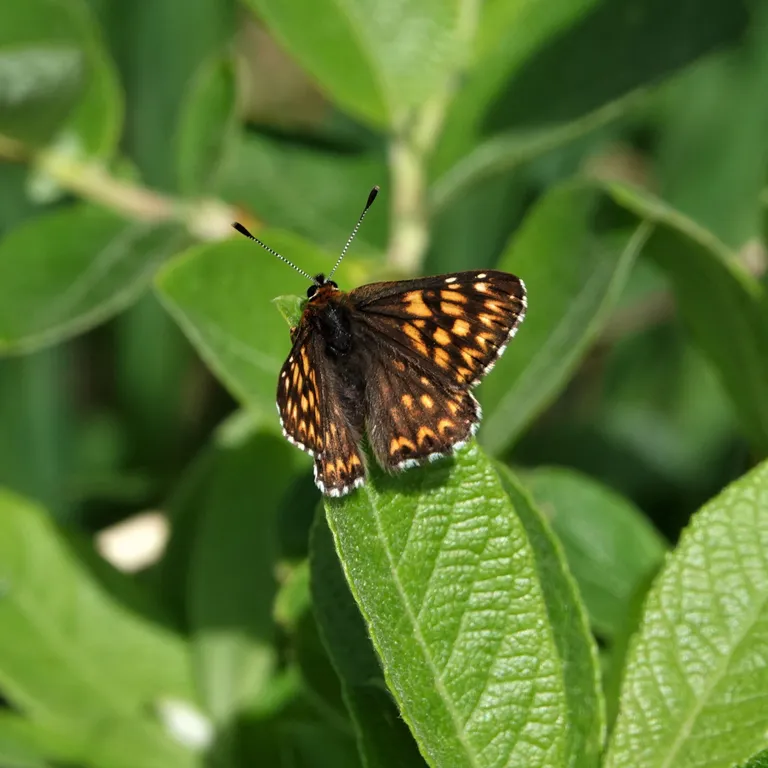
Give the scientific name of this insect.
Hamearis lucina
